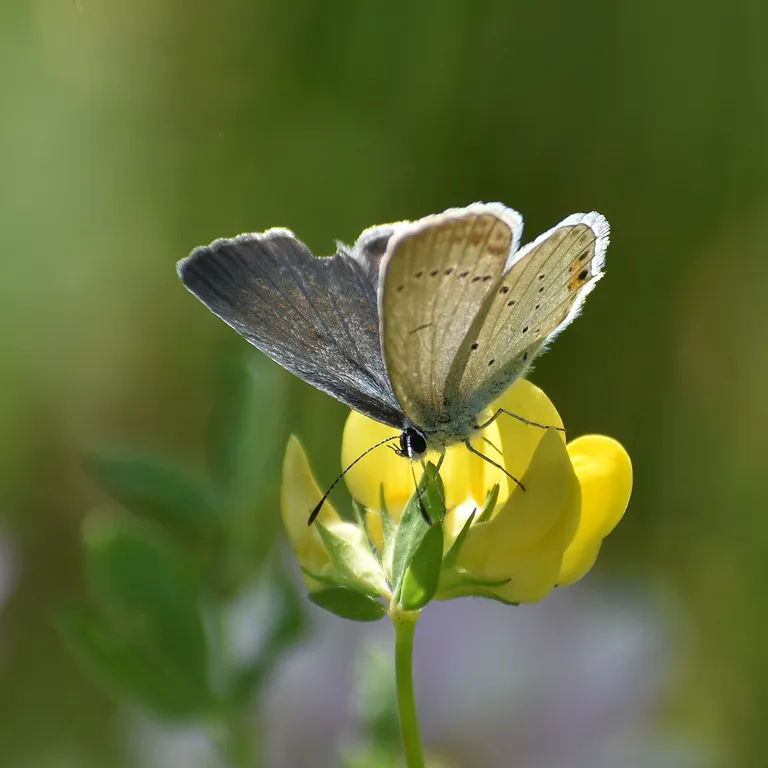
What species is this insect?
Cupido argiades (also Elkalyce argiades)
